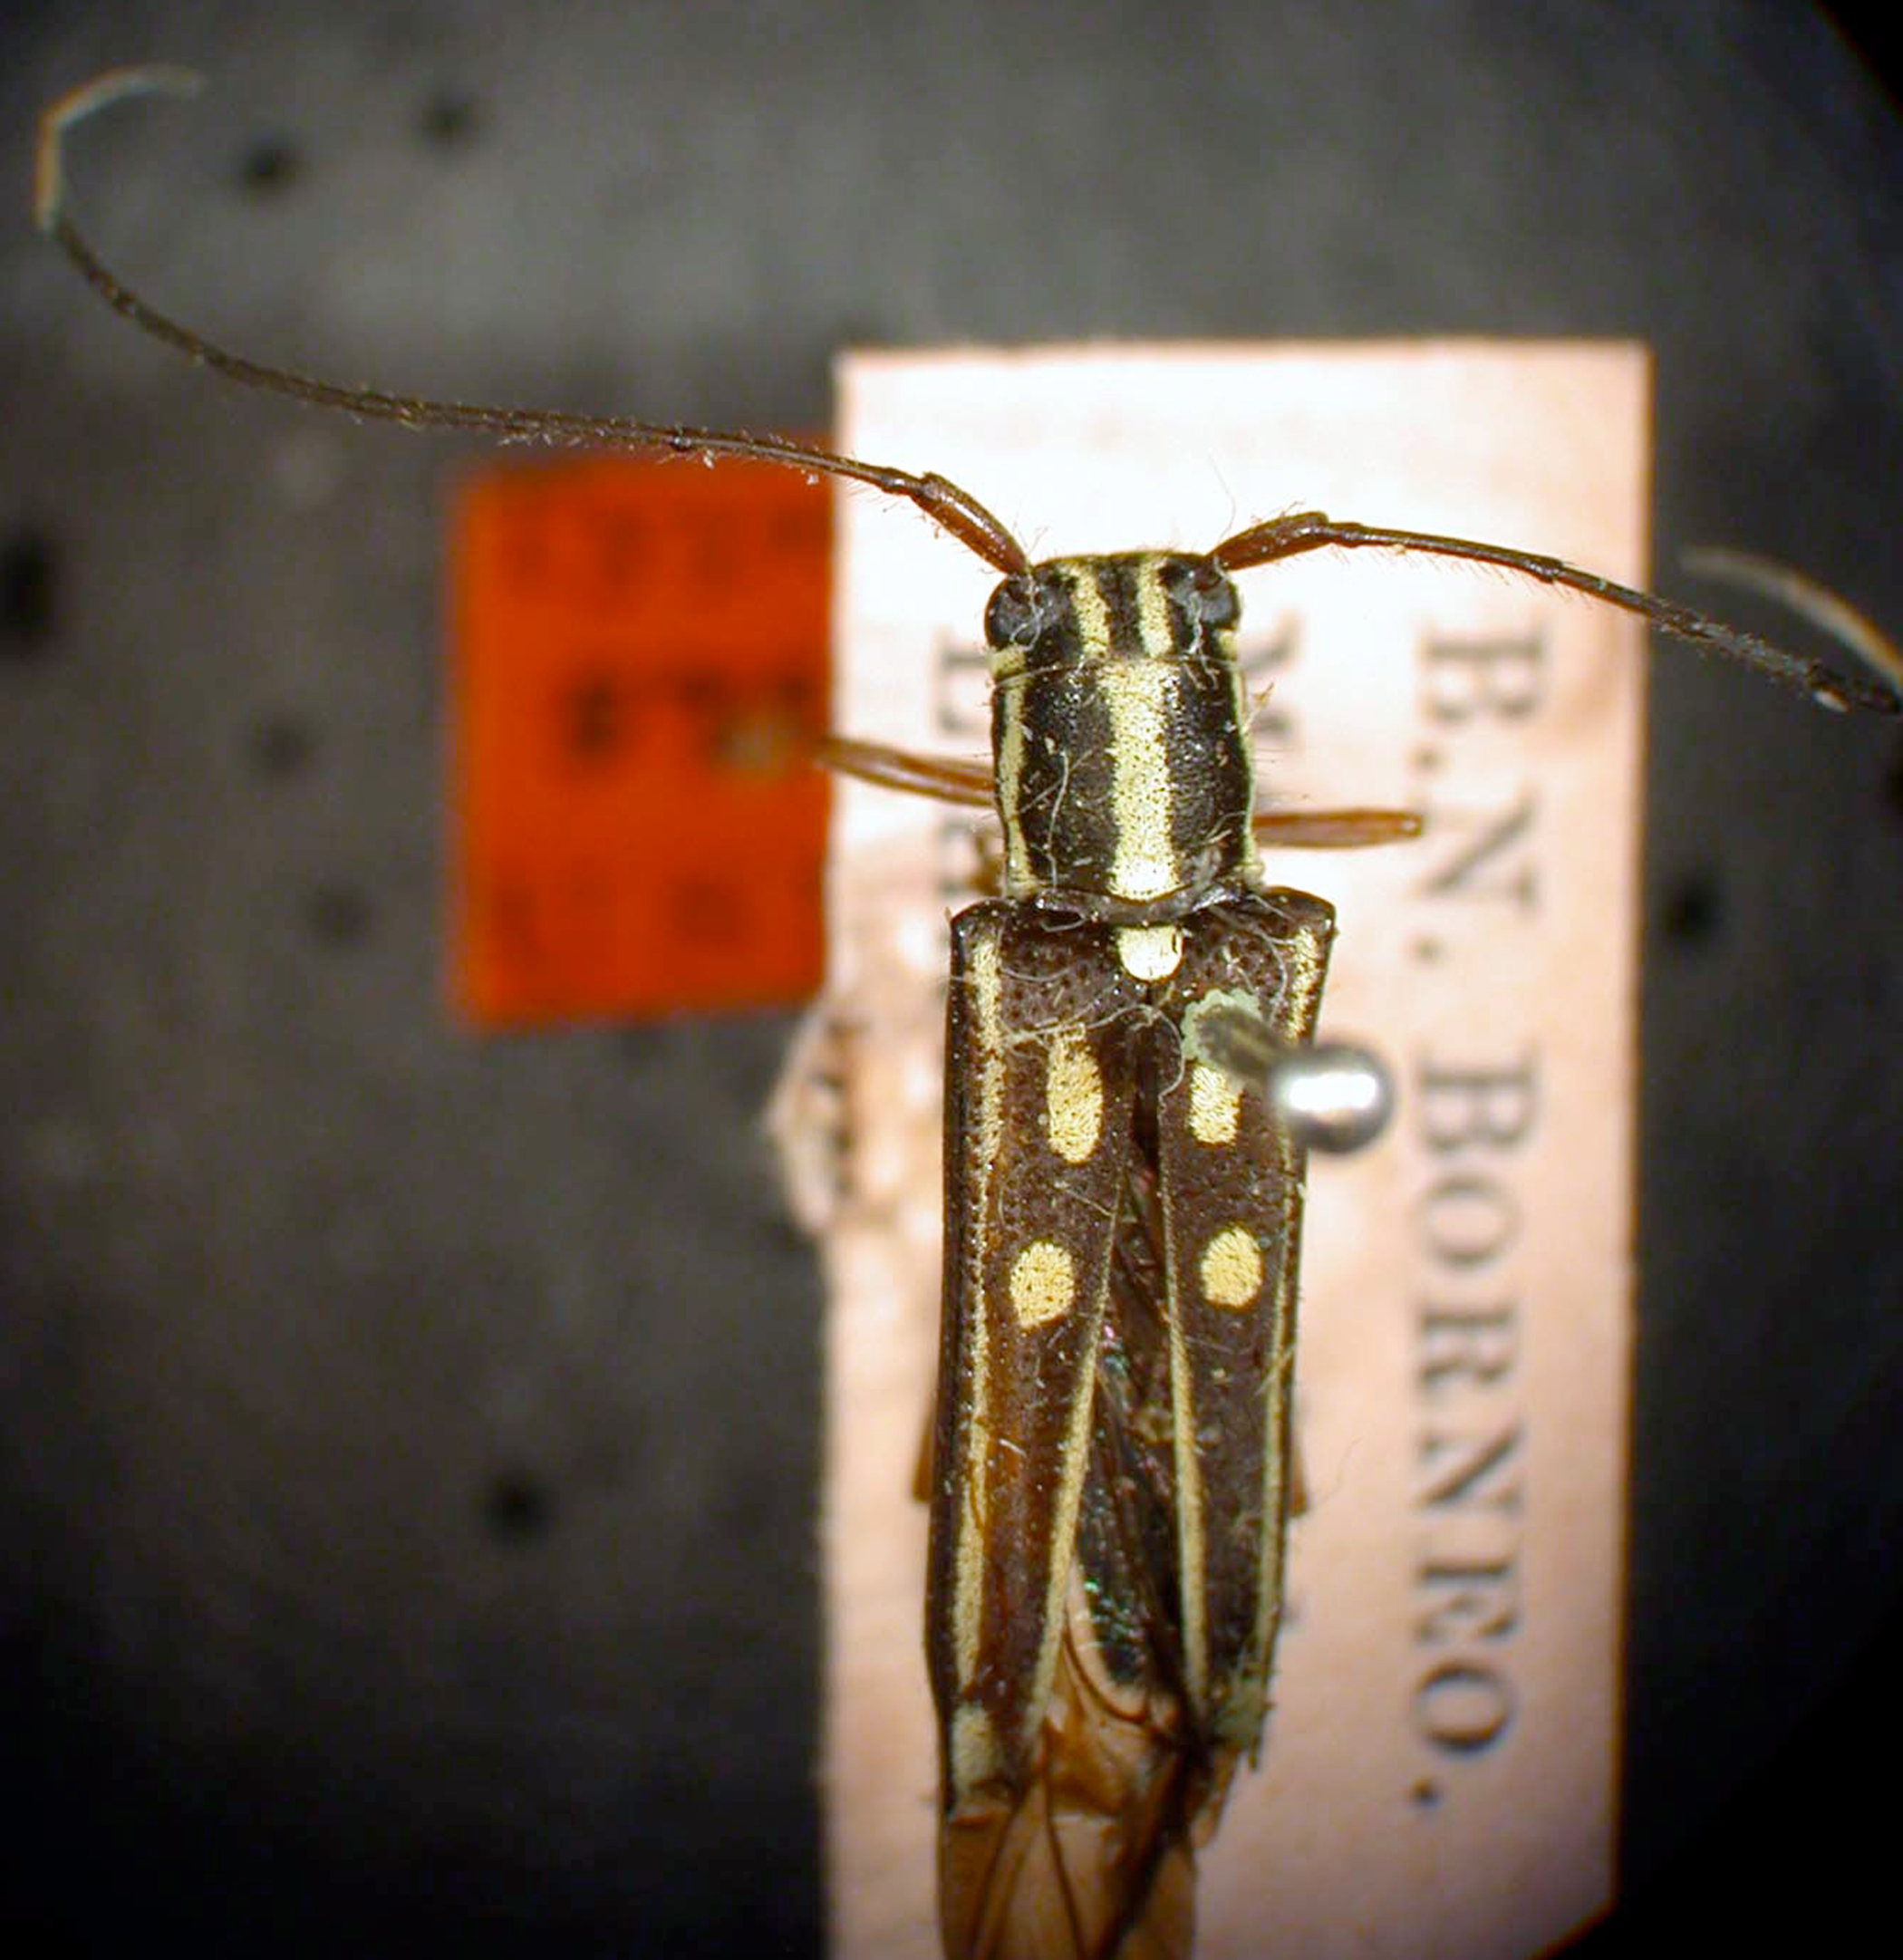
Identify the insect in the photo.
Glenea lumulumuensis
